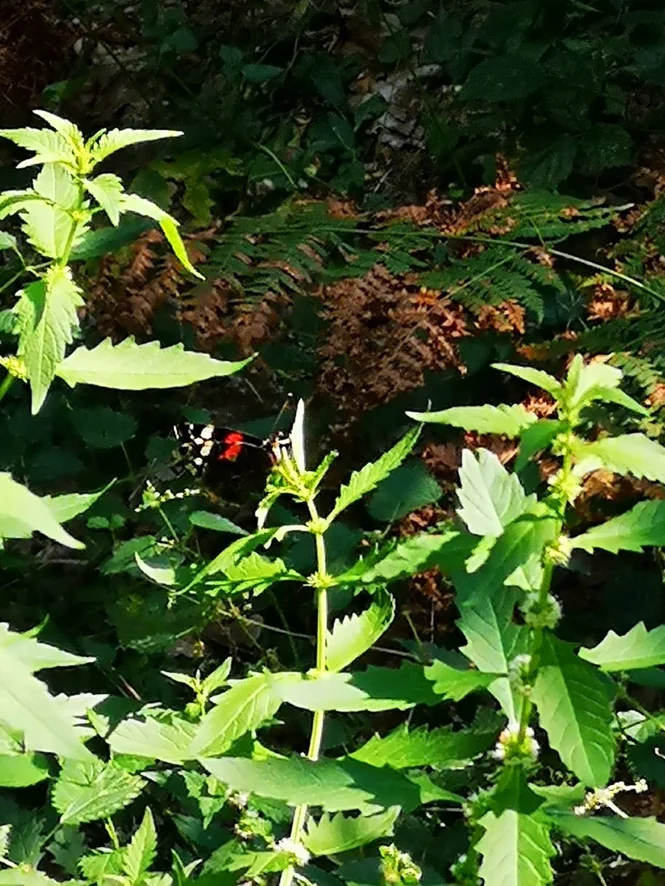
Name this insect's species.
Vanessa atalanta
